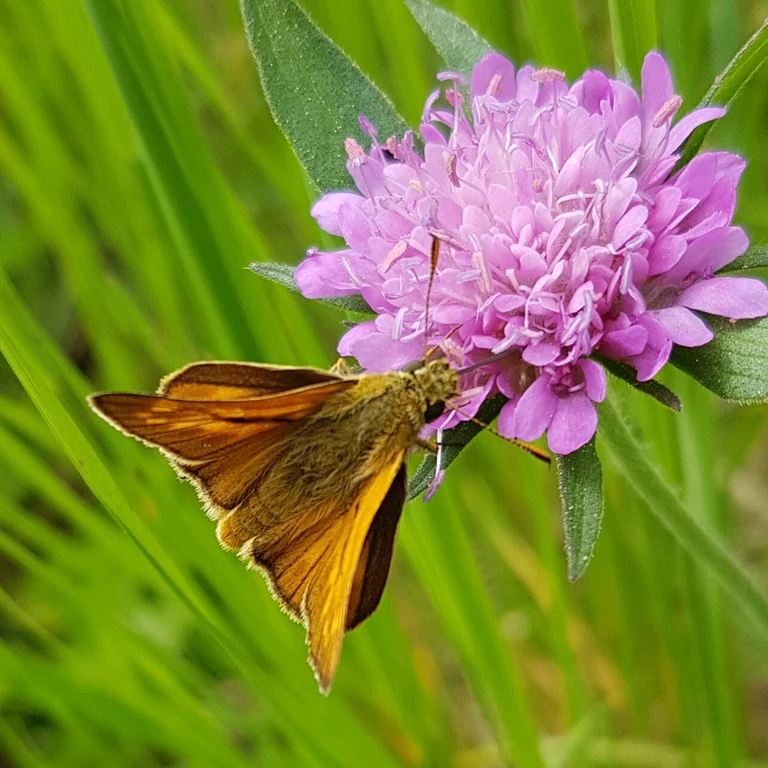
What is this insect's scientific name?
Ochlodes sylvanus (also Ochlodes venata)
